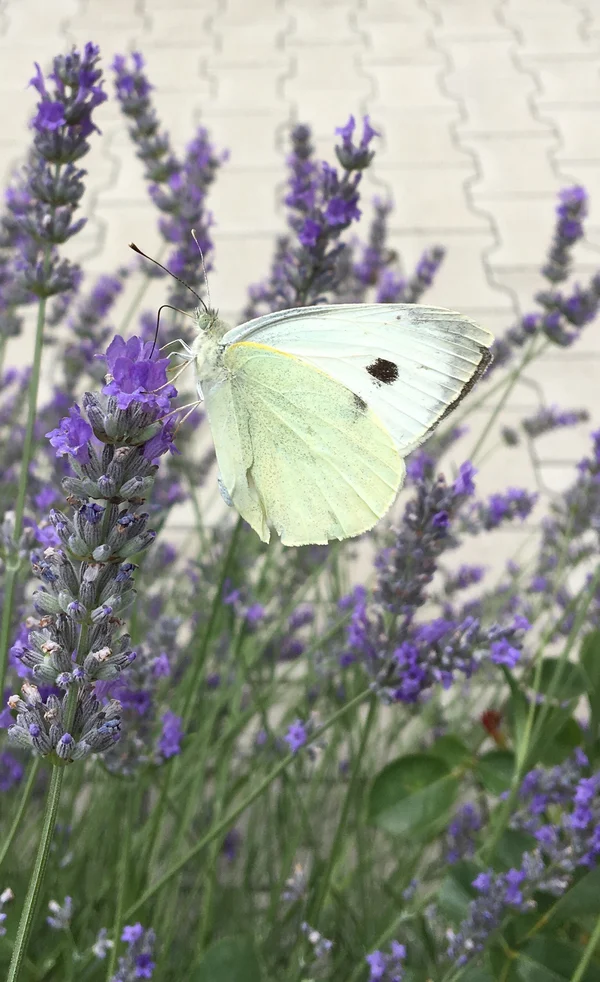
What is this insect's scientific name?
Pieris brassicae
